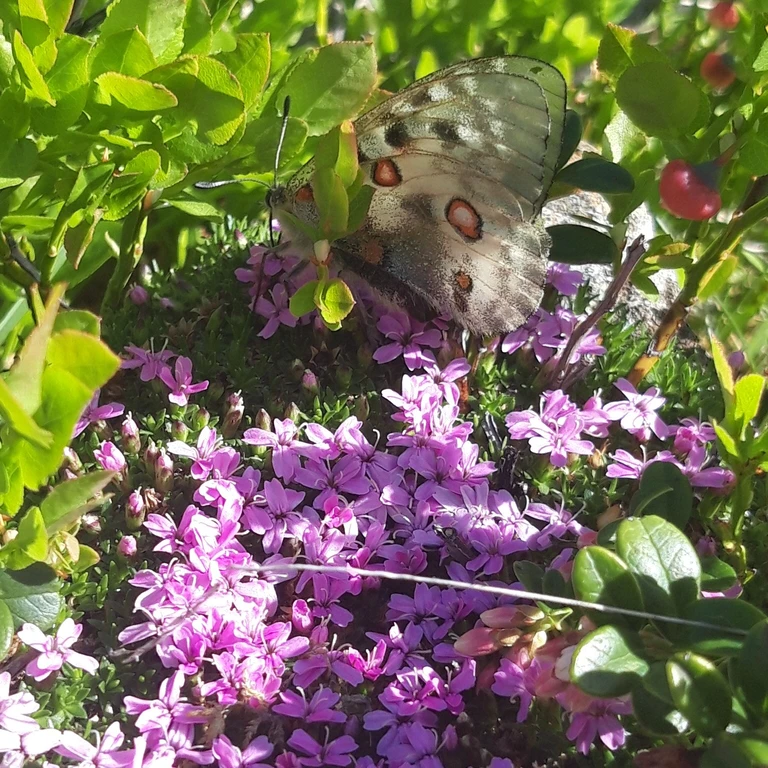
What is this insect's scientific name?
Parnassius apollo
